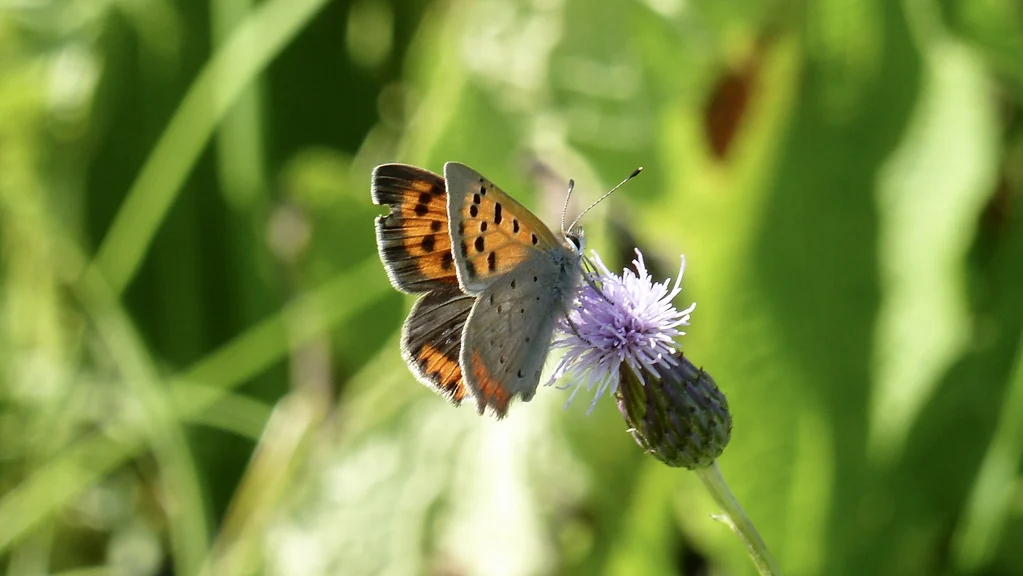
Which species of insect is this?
Lycaena phlaeas
